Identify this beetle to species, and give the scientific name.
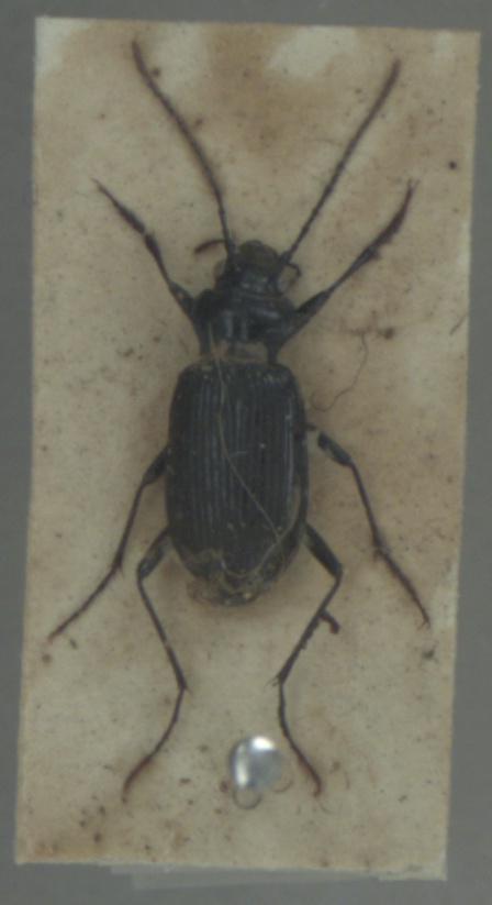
Nebria rufescens
